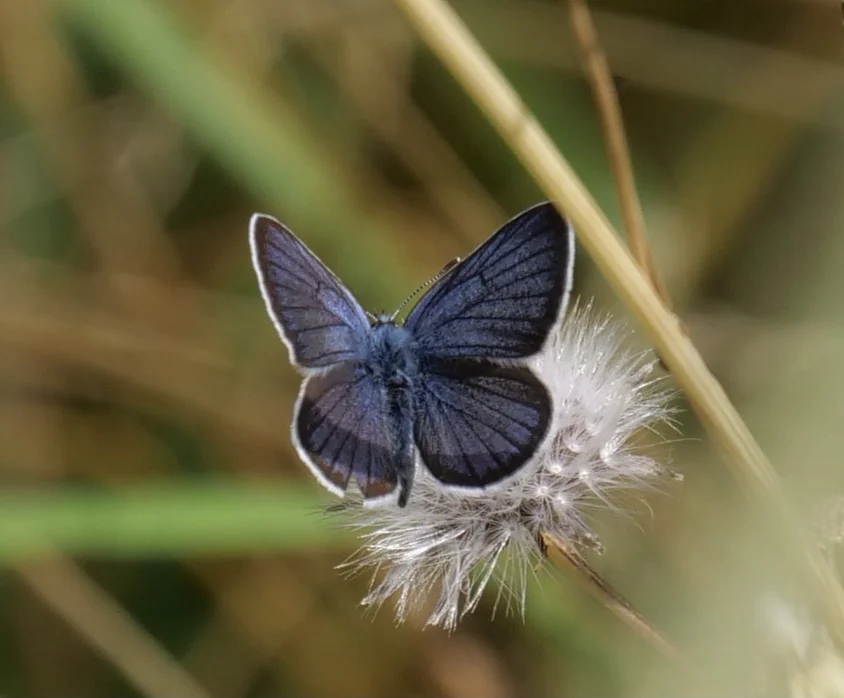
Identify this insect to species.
Cyaniris semiargus
